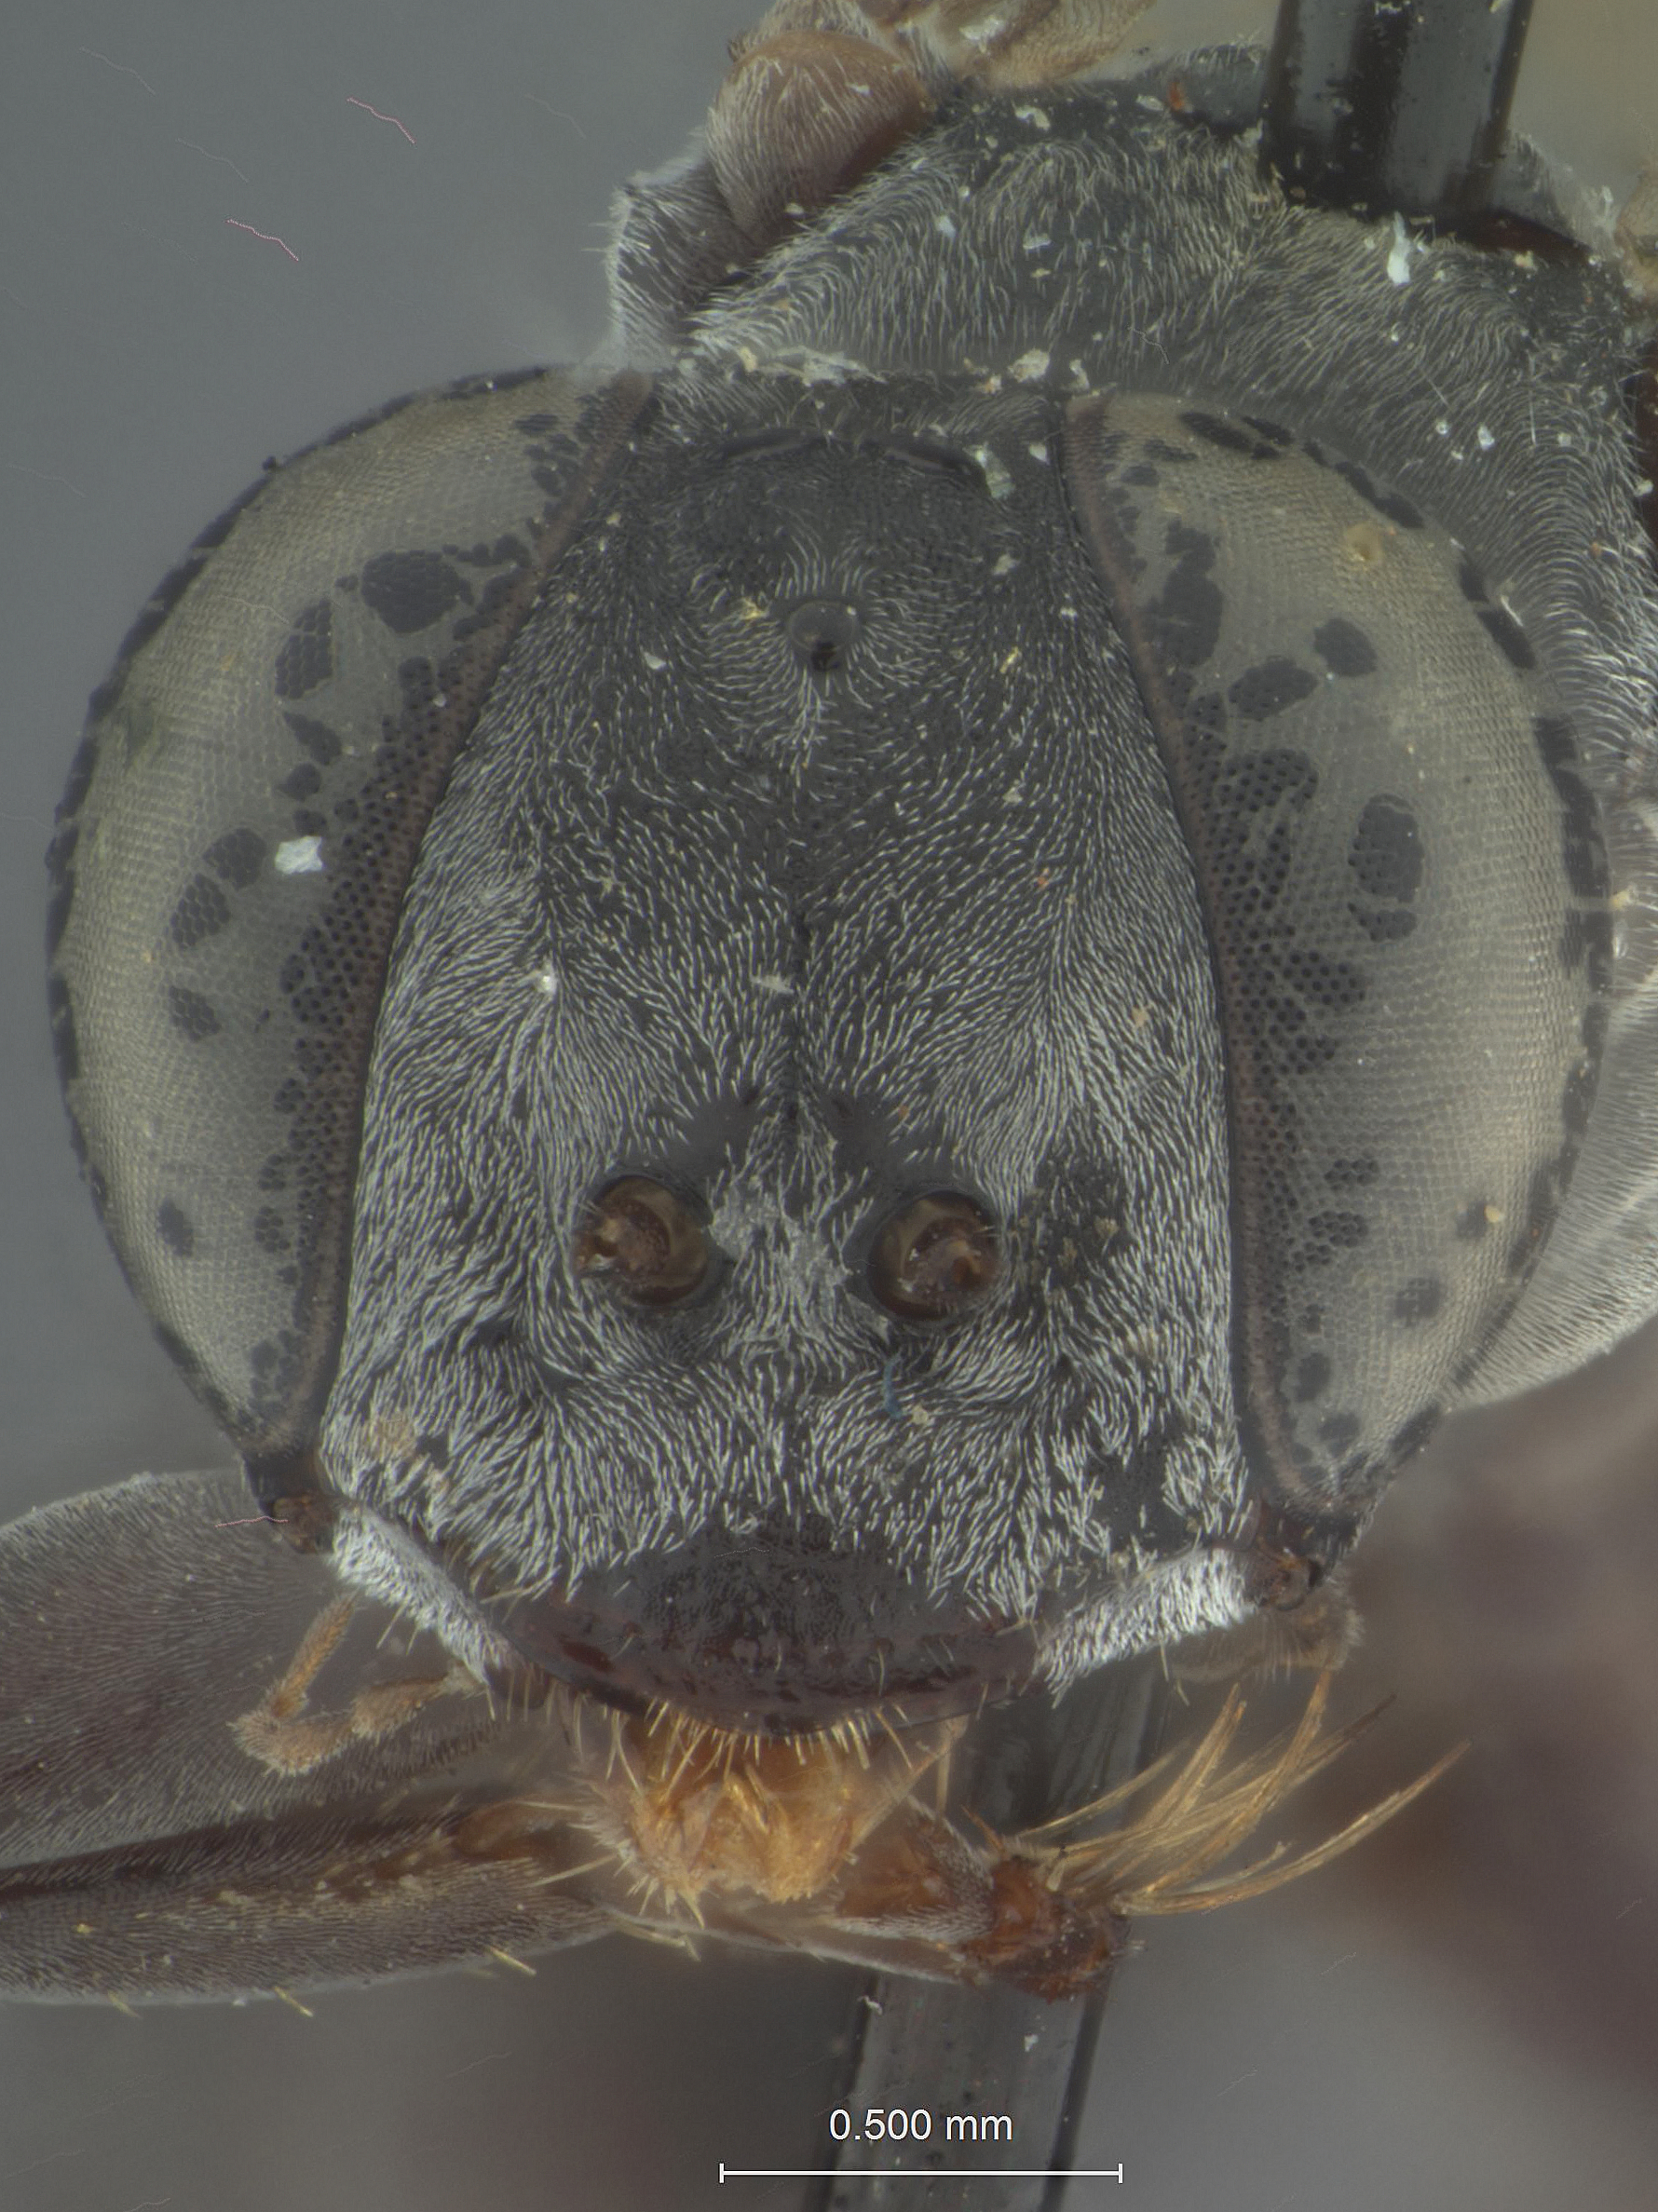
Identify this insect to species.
Tachysphex leensis
